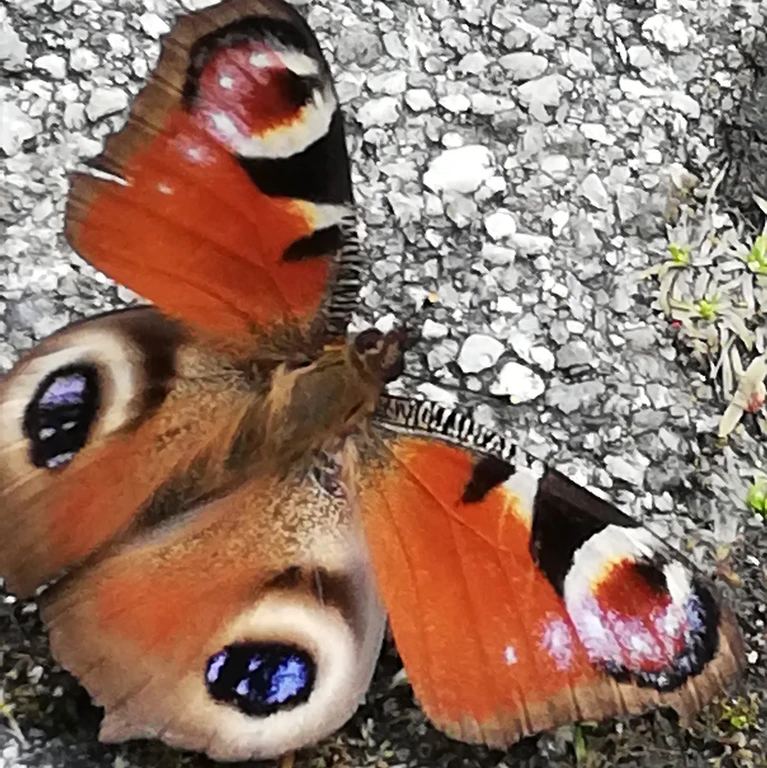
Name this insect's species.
Aglais io
